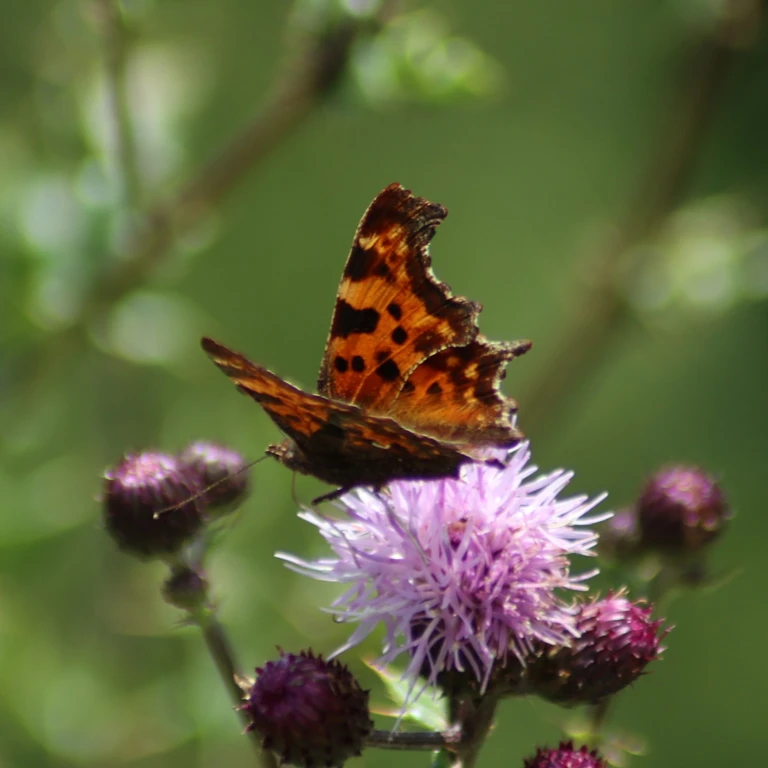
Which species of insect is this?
Polygonia c-album
